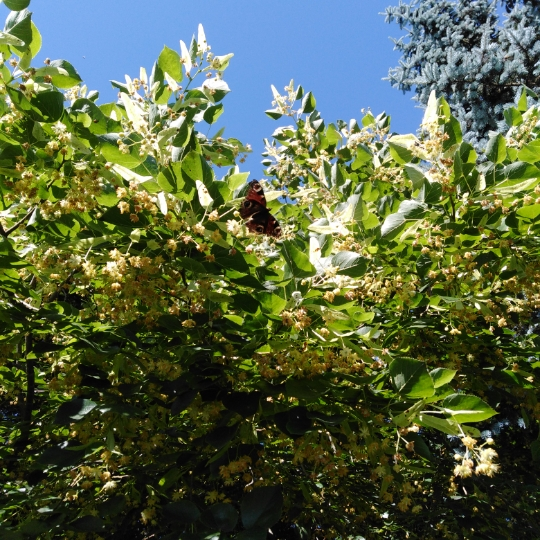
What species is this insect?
Aglais io
